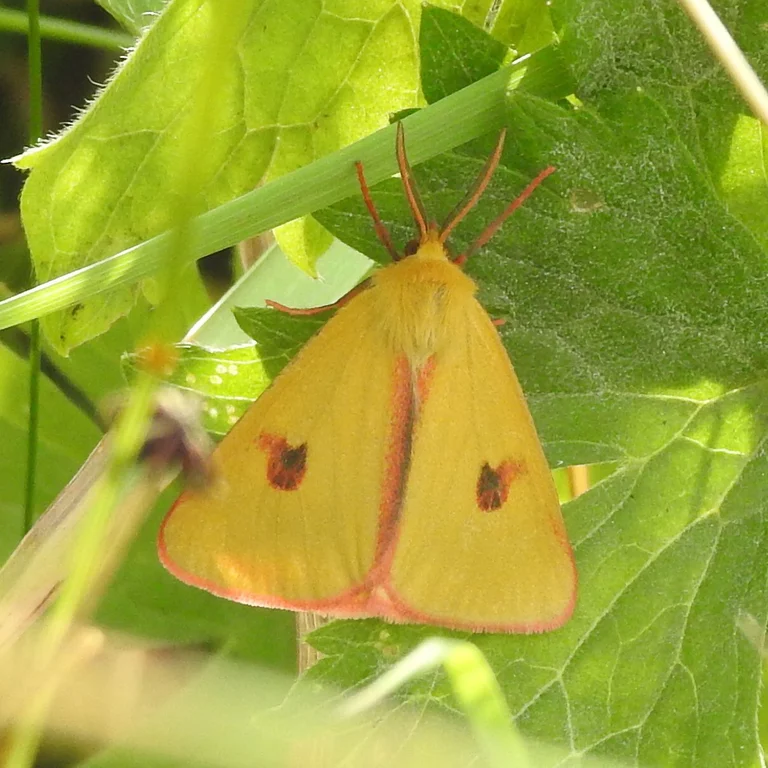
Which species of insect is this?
Diacrisia sannio
